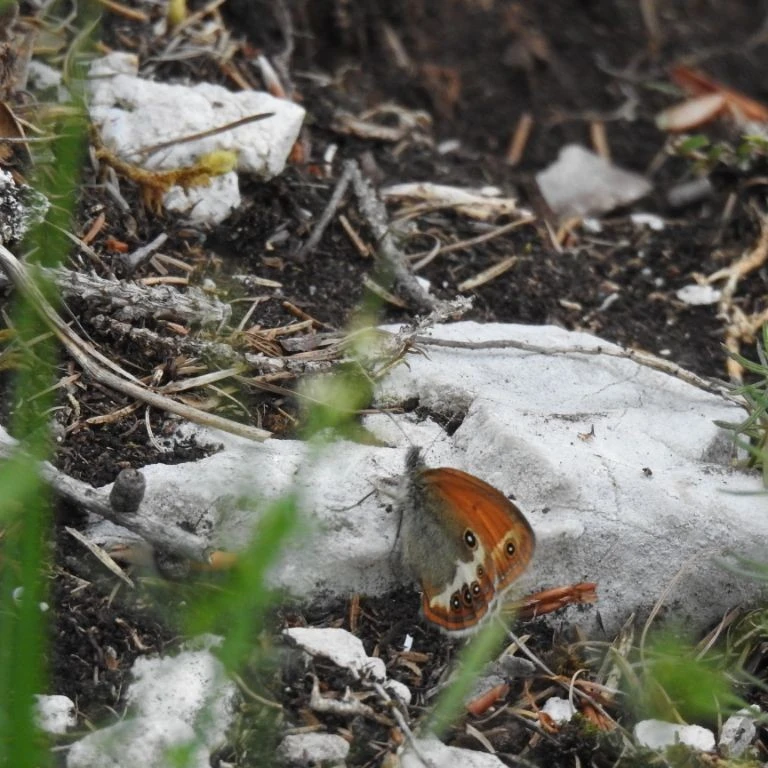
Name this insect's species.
Coenonympha arcania
